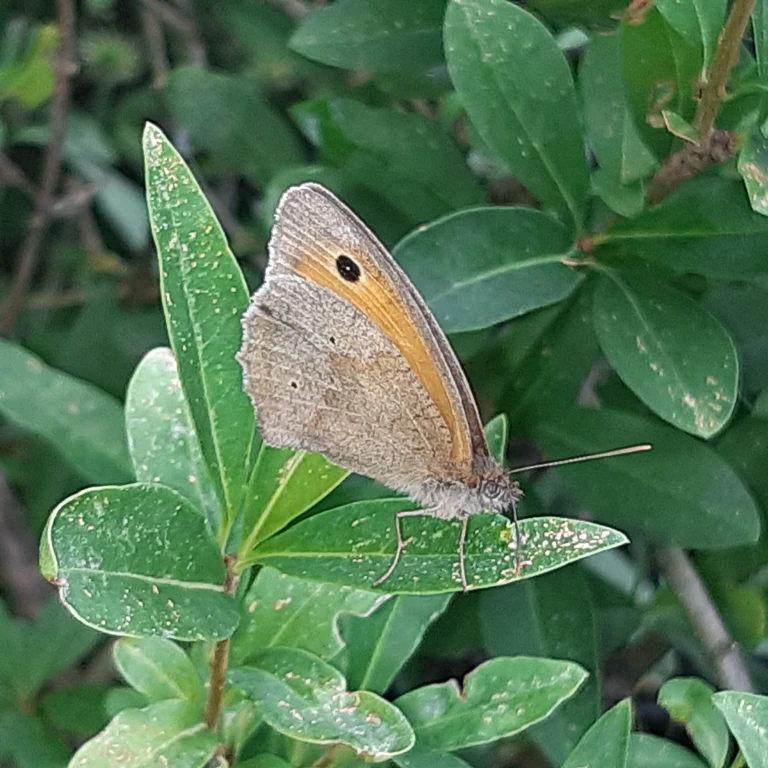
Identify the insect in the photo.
Maniola jurtina
